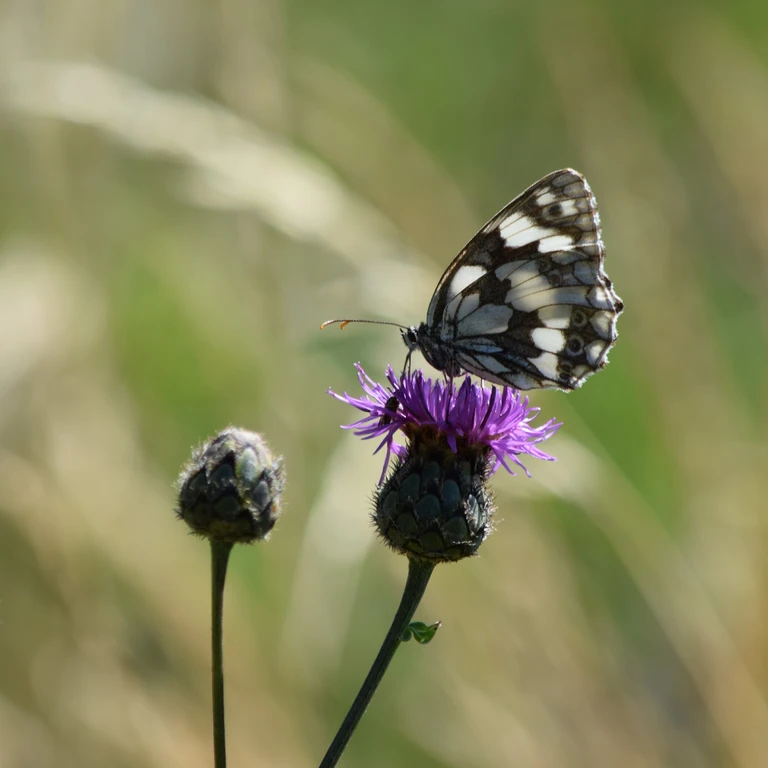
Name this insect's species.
Melanargia galathea
